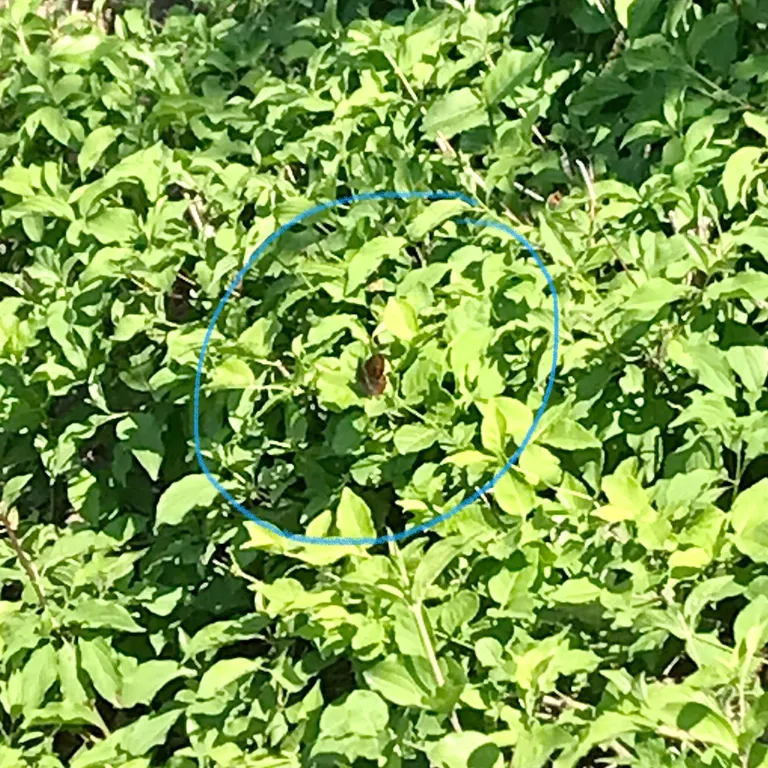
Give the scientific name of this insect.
Lasiommata maera (also Pararge maera)
